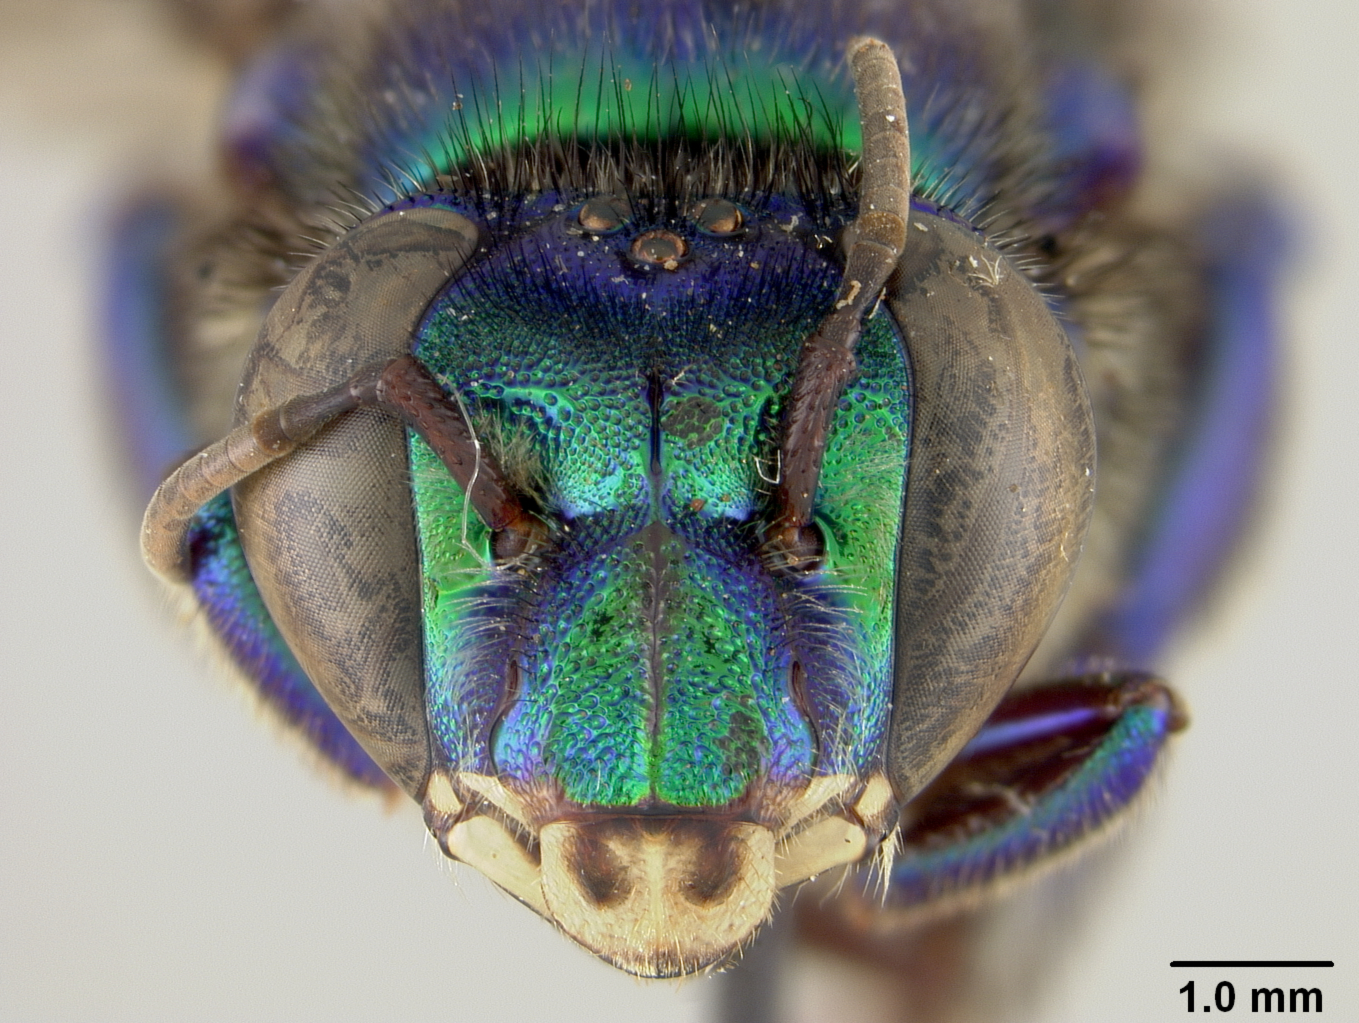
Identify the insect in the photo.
Euglossa piliventris
